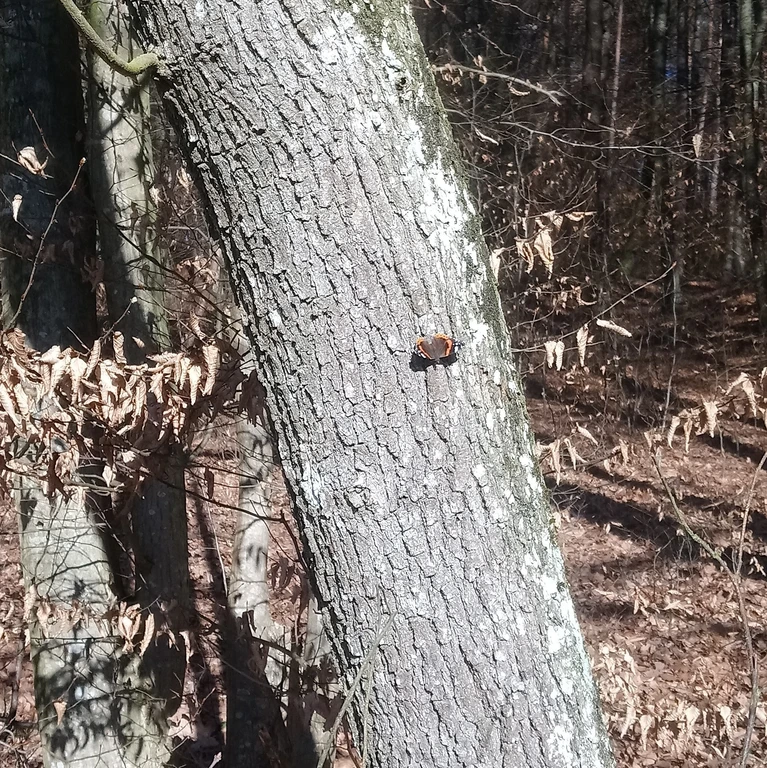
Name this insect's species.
Vanessa atalanta
